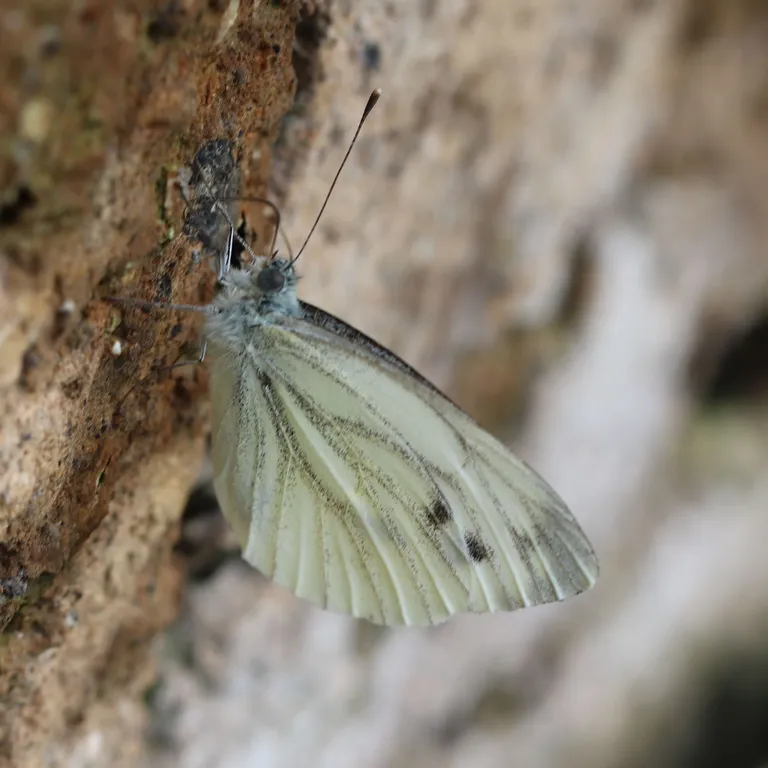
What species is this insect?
Pieris napi
